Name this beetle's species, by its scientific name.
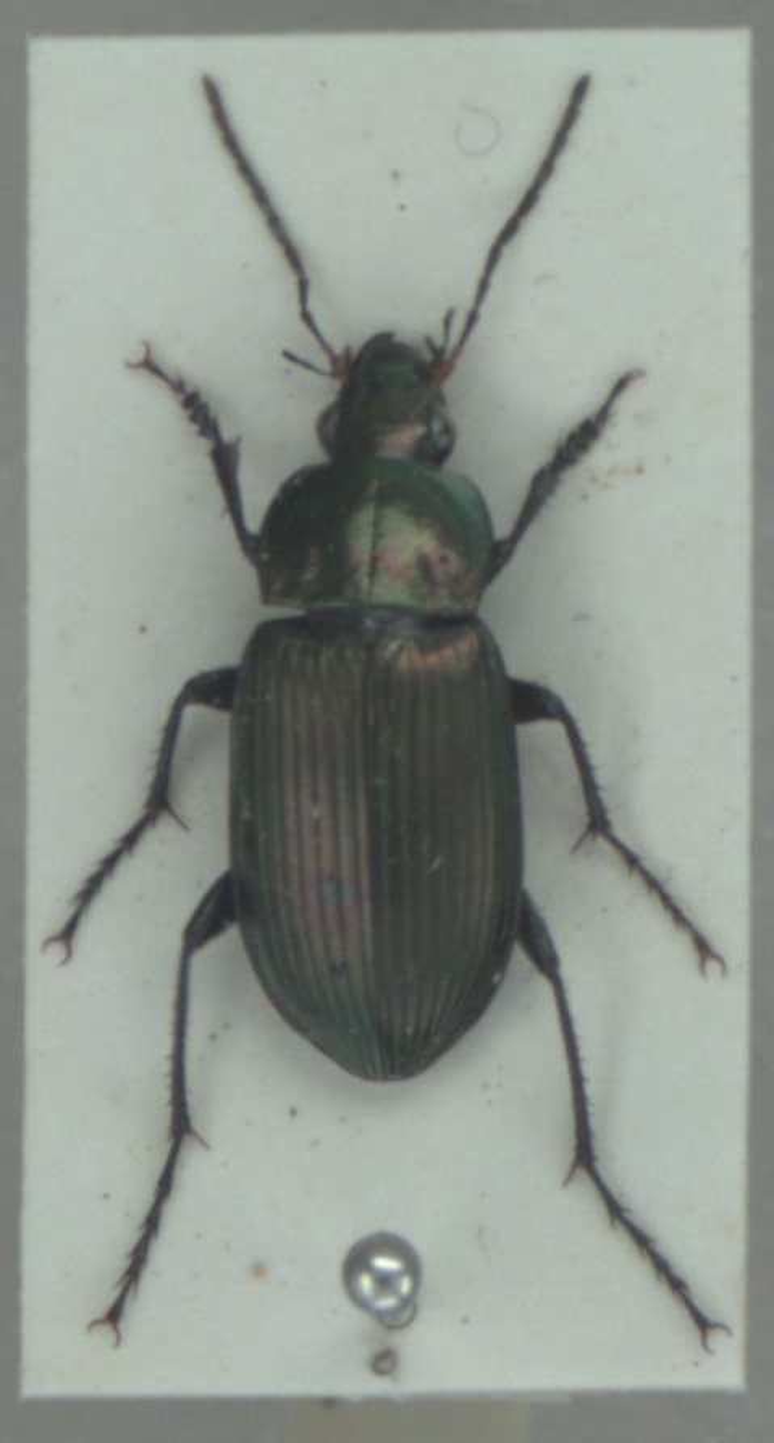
Poecilus cupreus
